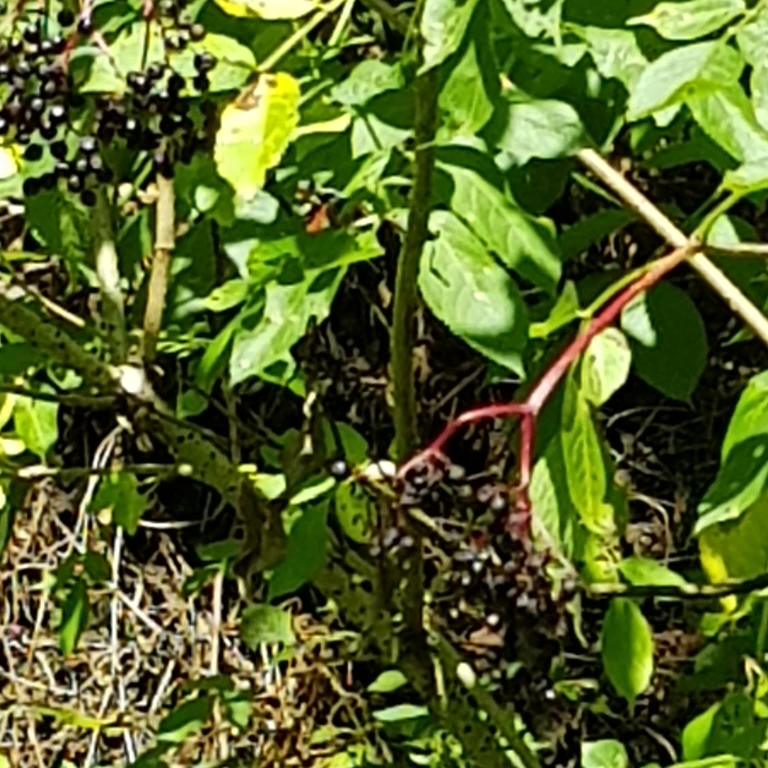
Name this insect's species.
Vanessa atalanta
